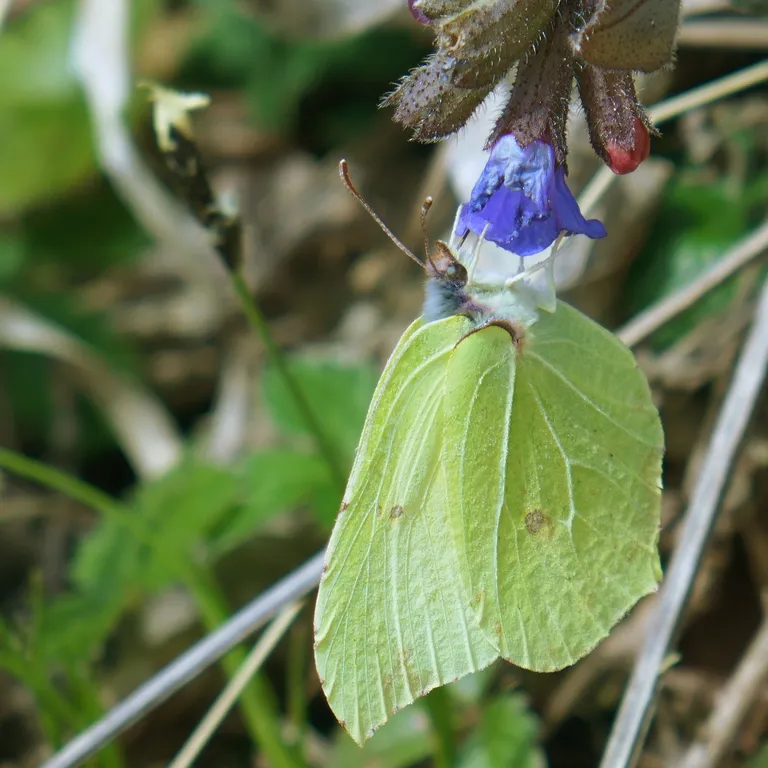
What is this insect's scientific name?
Gonepteryx rhamni
